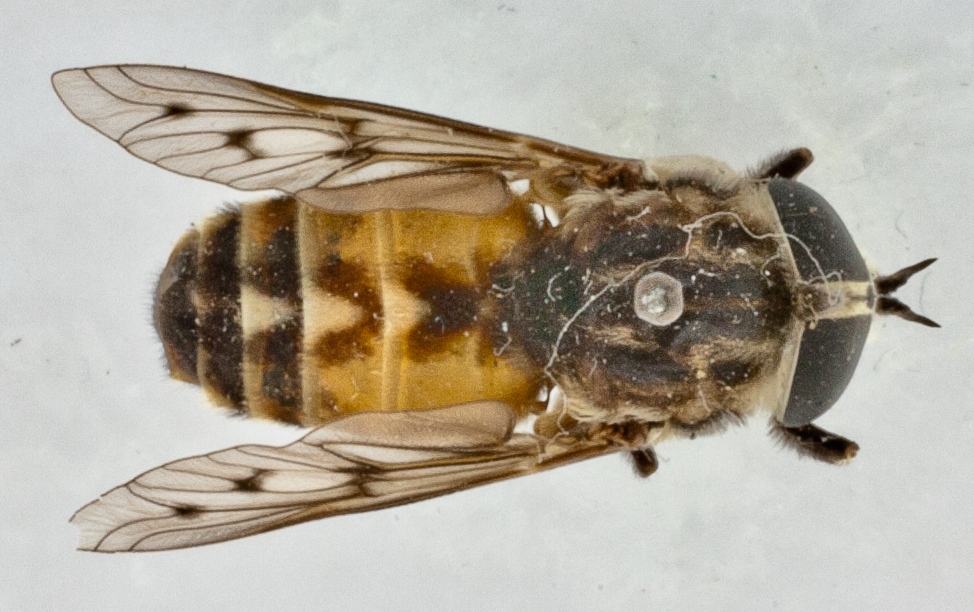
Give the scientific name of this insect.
Tabanus maculosus
